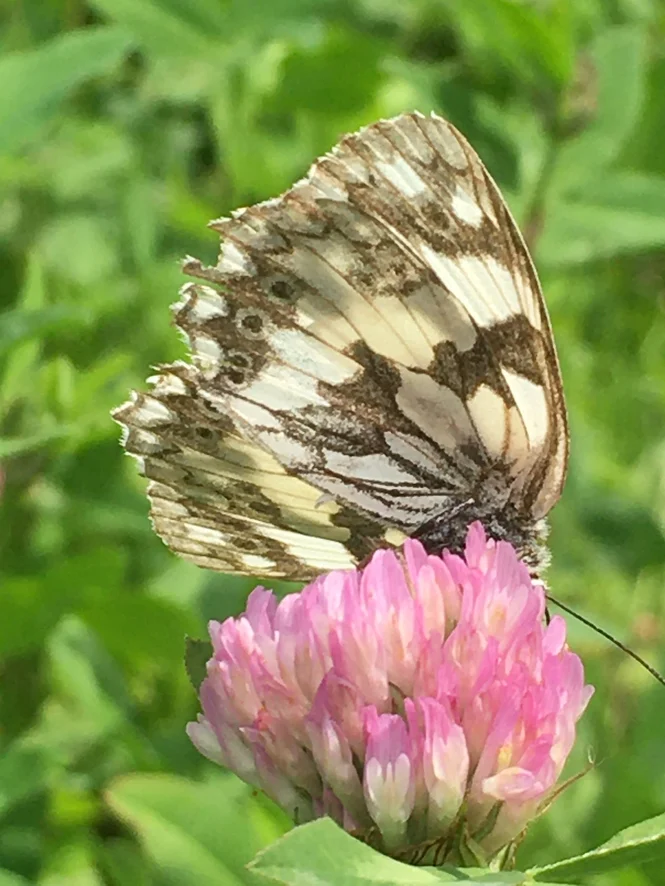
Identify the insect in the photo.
Melanargia galathea
